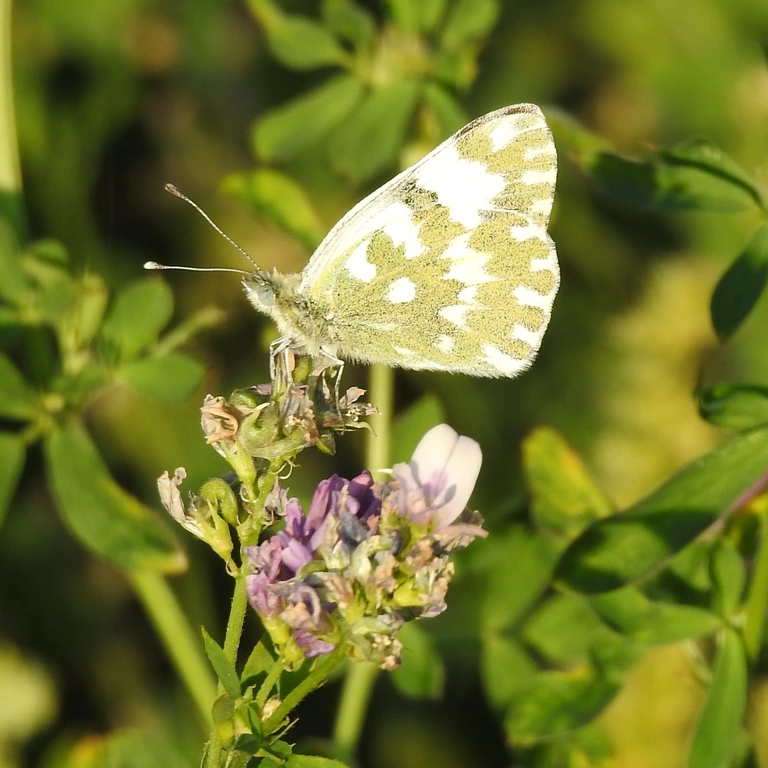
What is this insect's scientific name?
Pontia edusa
